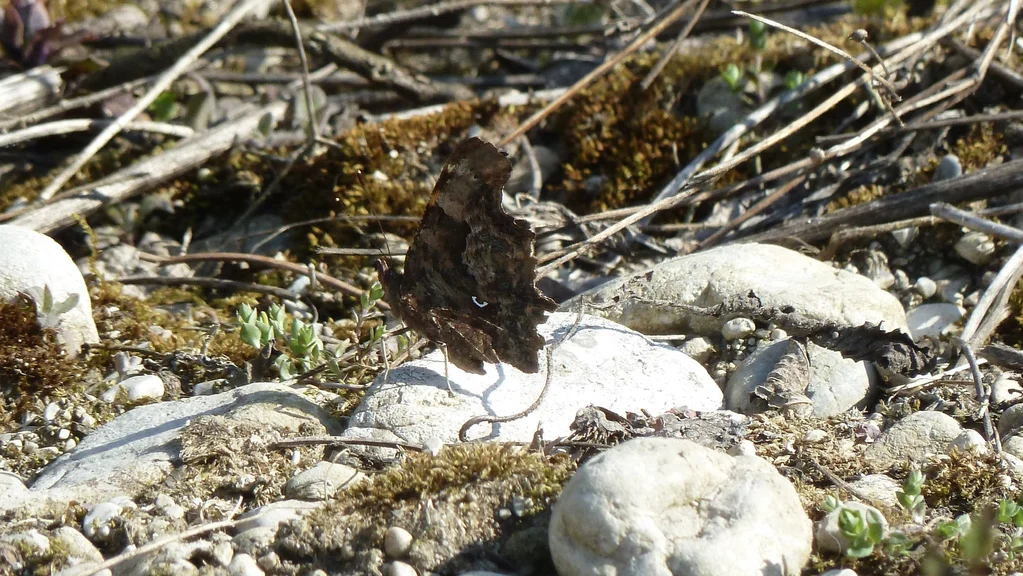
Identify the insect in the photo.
Polygonia c-album
